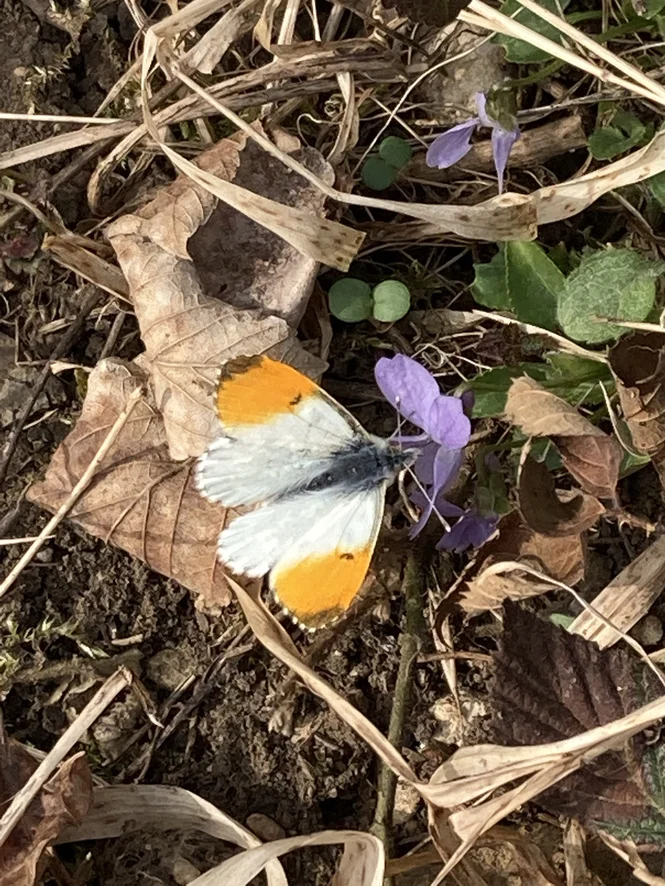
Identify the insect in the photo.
Anthocharis cardamines
